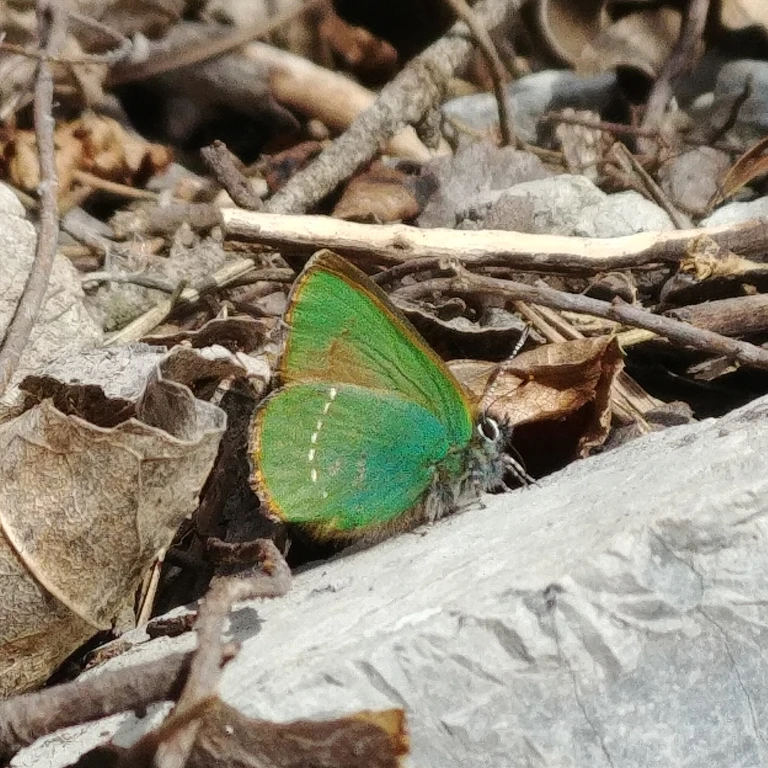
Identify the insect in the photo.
Callophrys rubi
